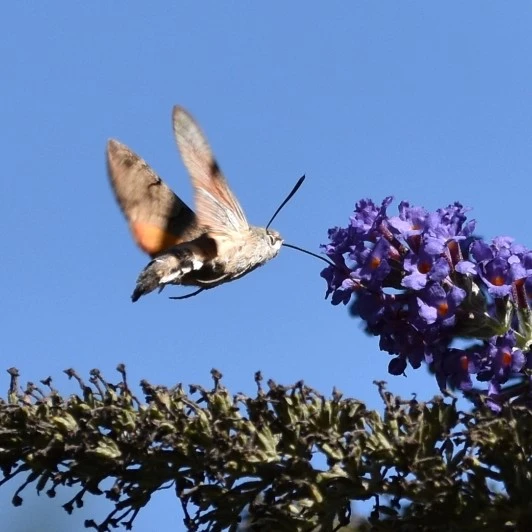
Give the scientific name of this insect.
Macroglossum stellatarum
